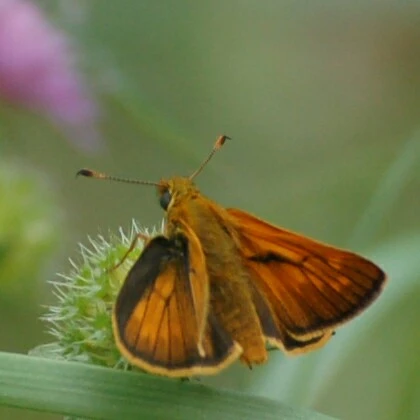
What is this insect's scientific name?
Ochlodes sylvanus (also Ochlodes venata)
